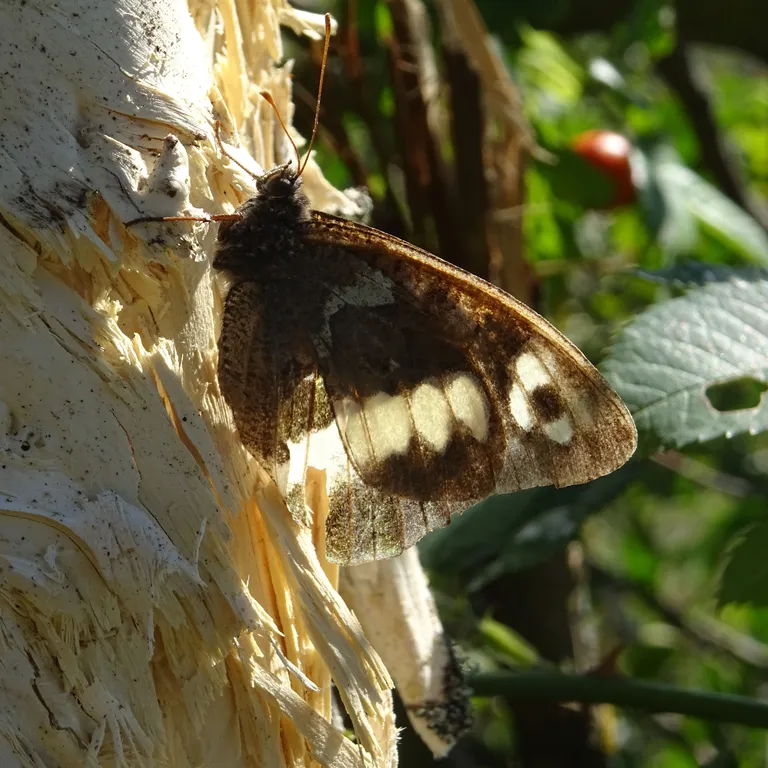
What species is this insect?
Brintesia circe
